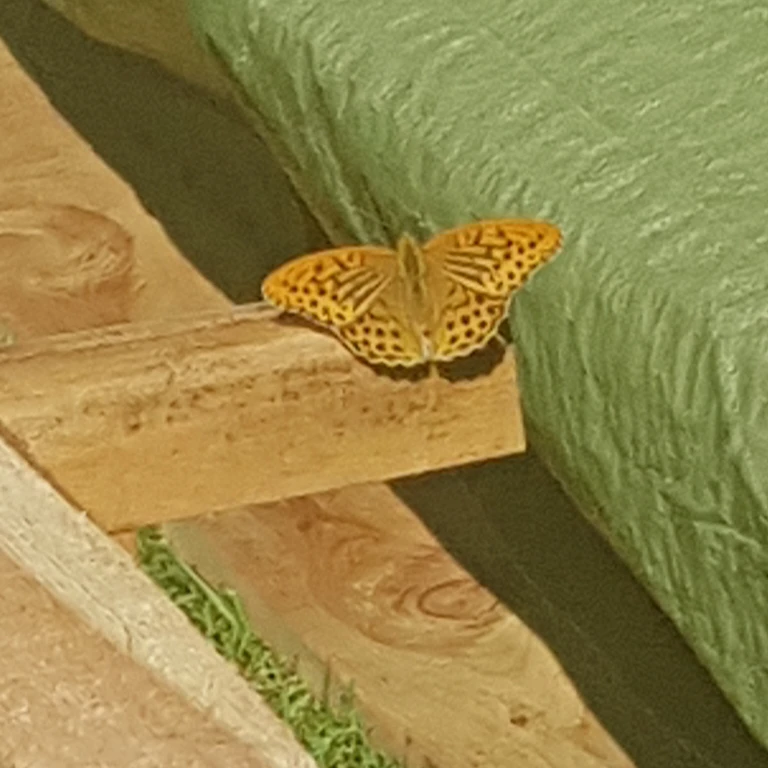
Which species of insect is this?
Argynnis paphia
